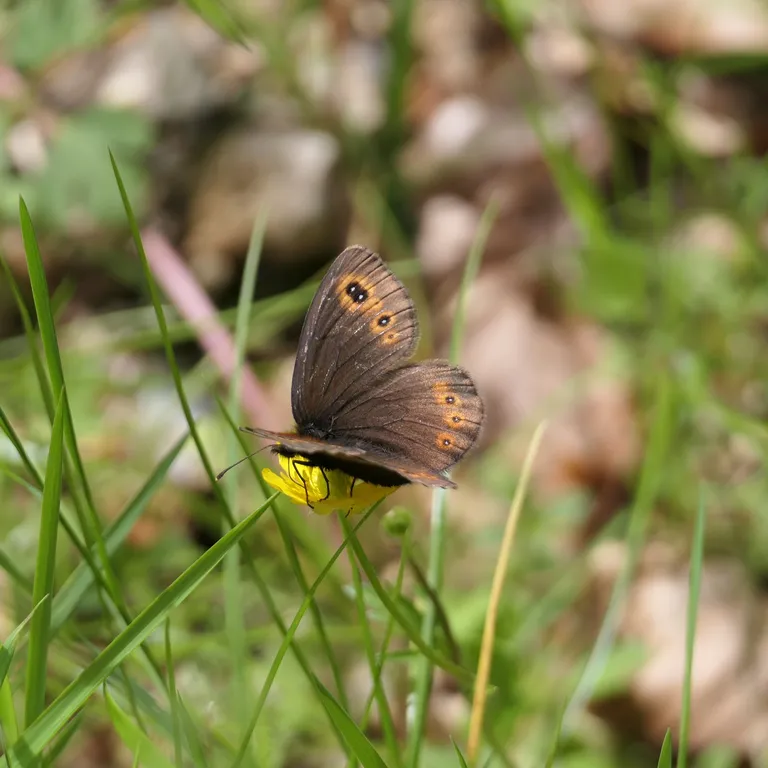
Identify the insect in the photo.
Erebia medusa
